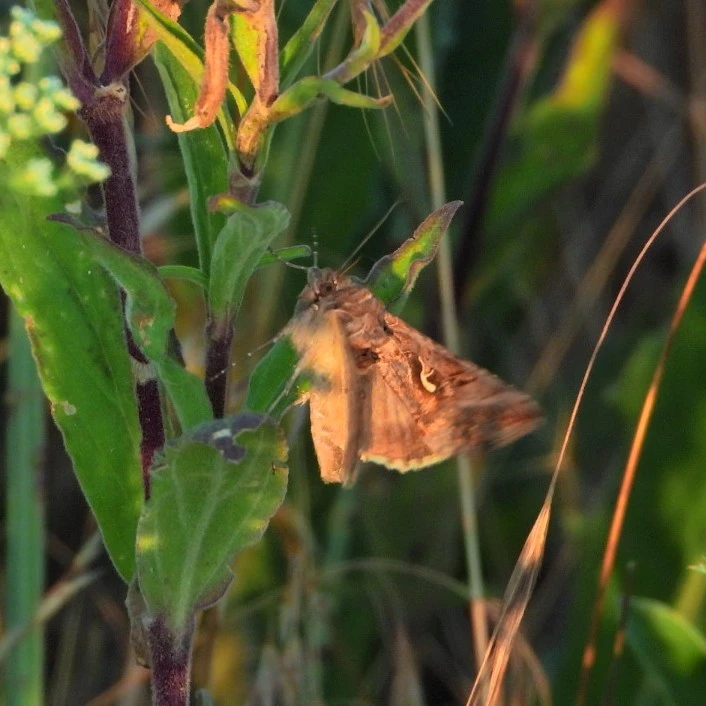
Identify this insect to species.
Autographa gamma
